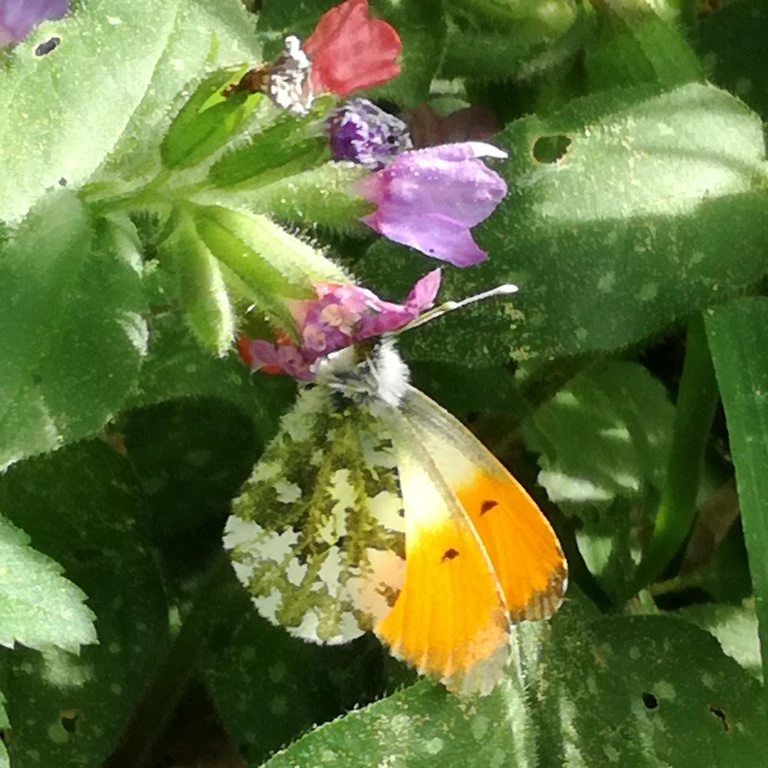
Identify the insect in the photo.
Anthocharis cardamines
